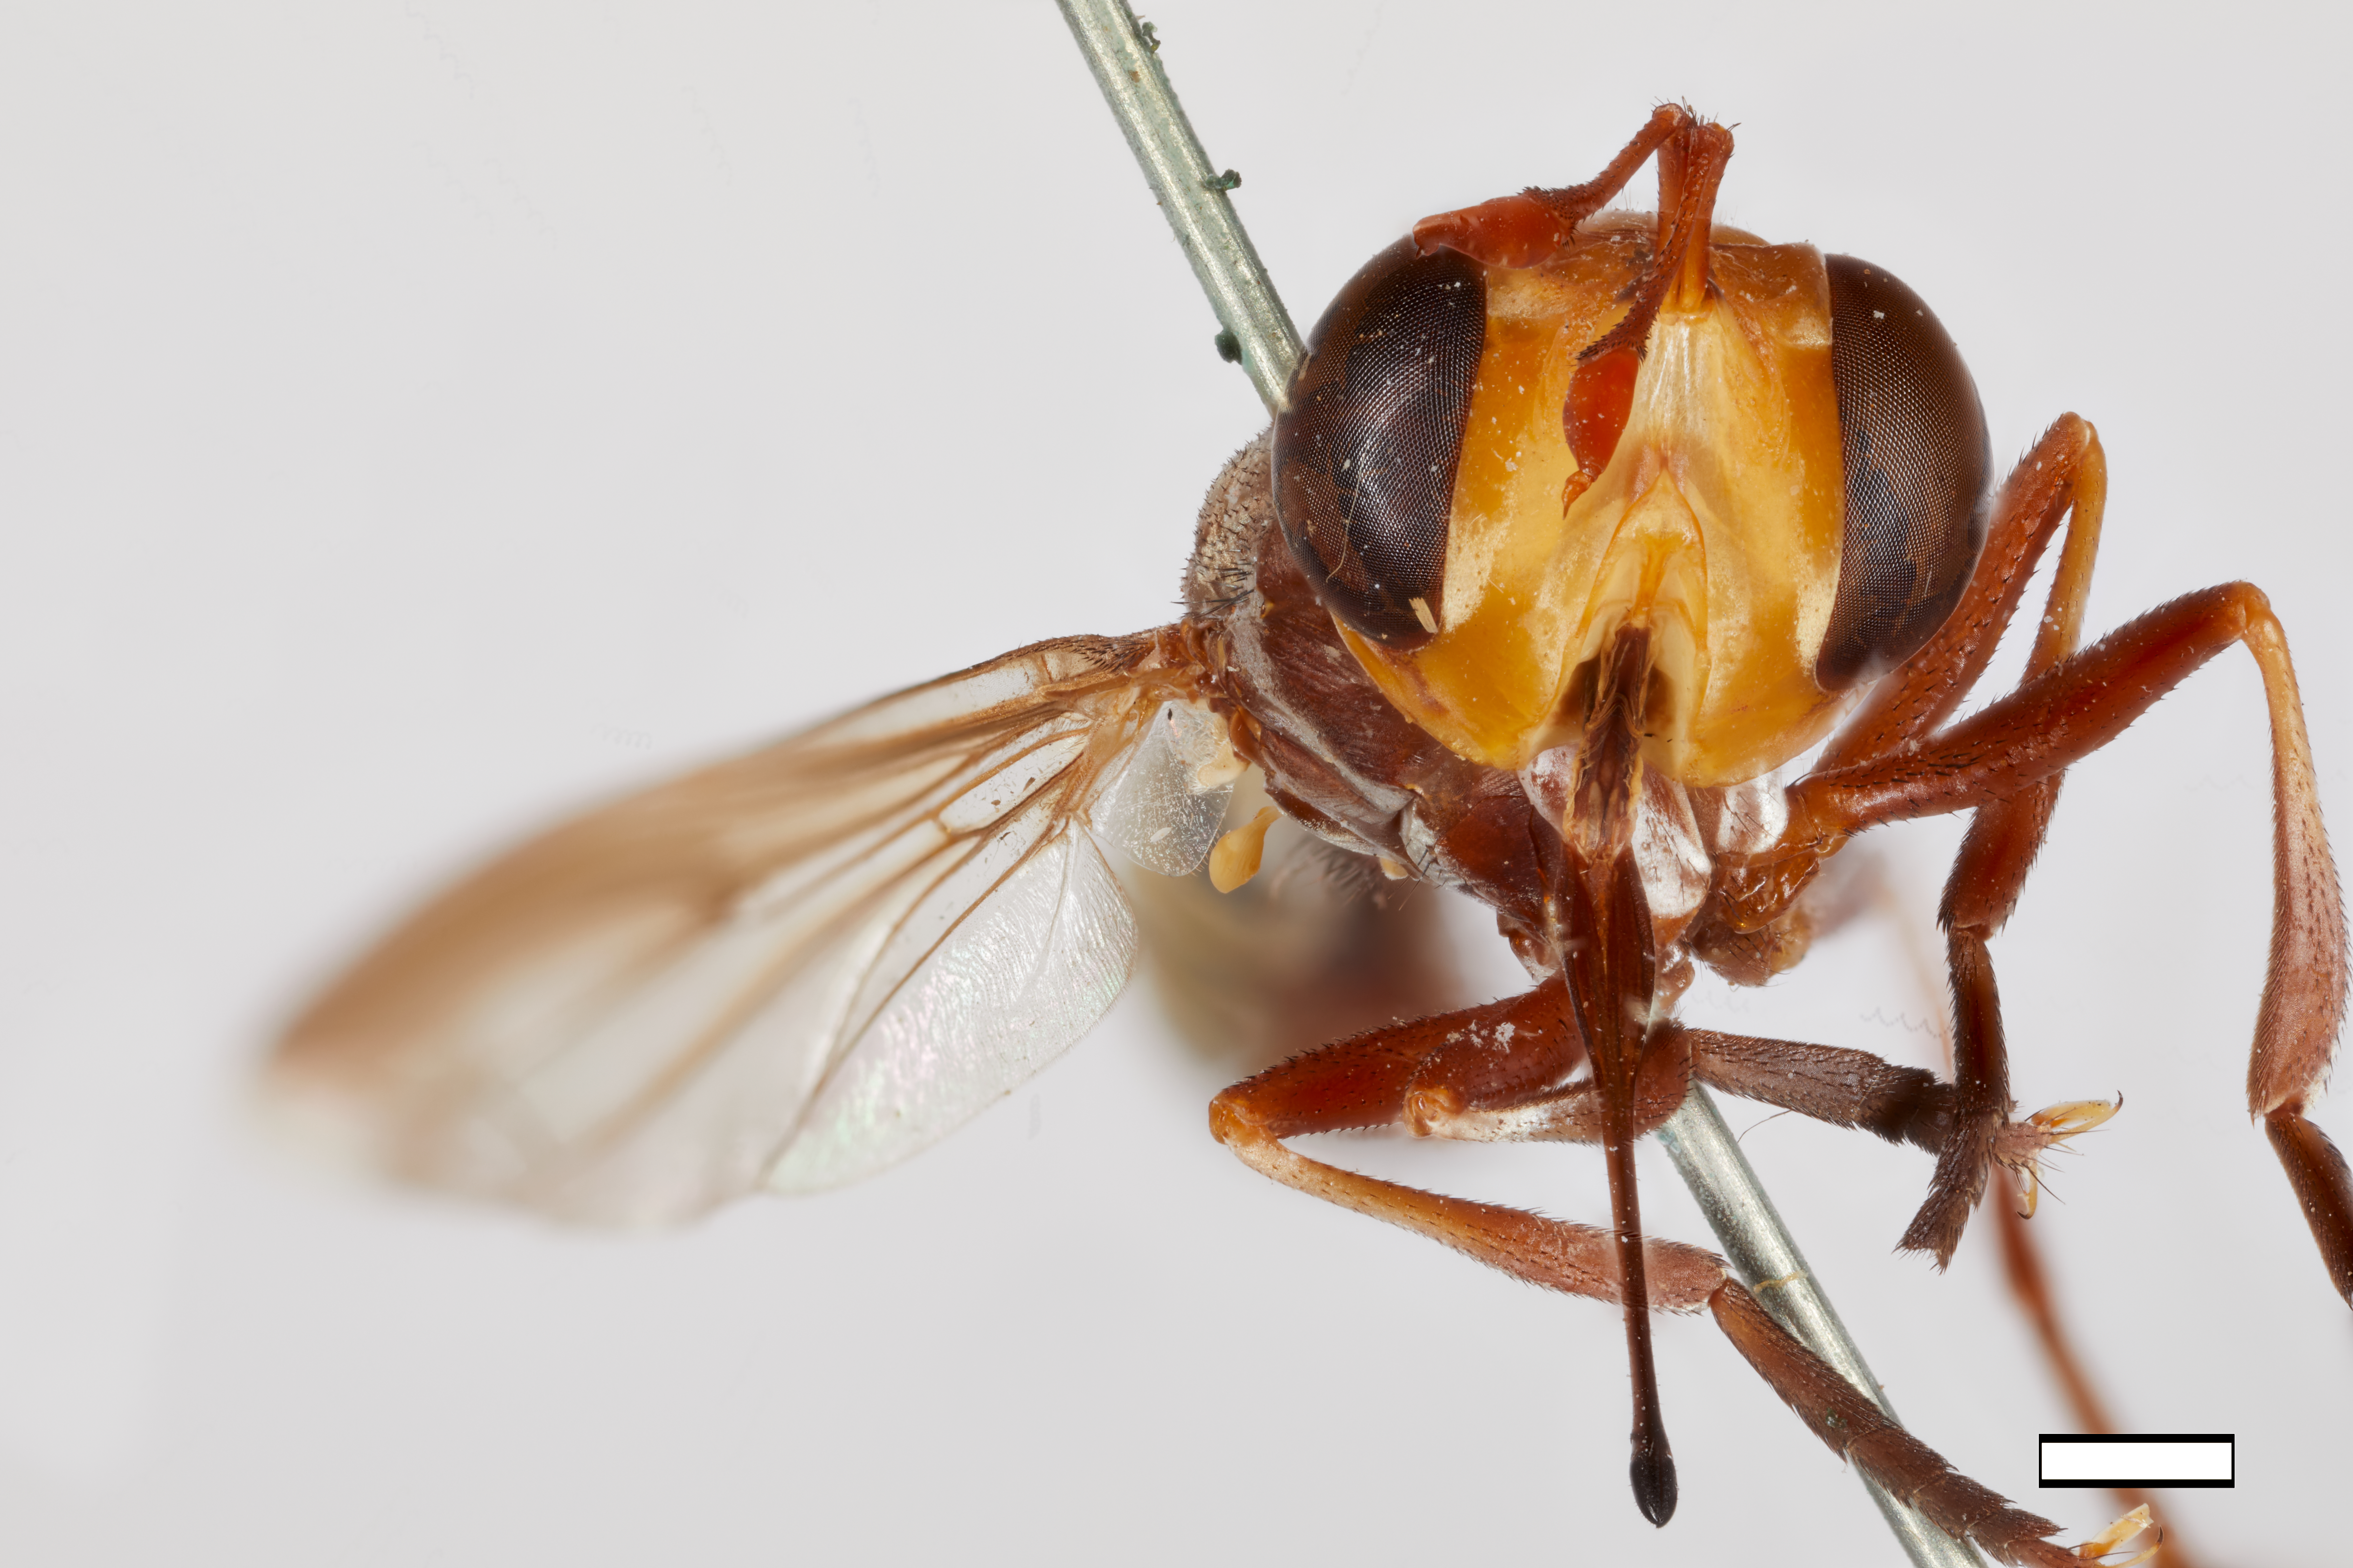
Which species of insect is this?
Conops nubeculipennis (also Conops nebeculipennis)
